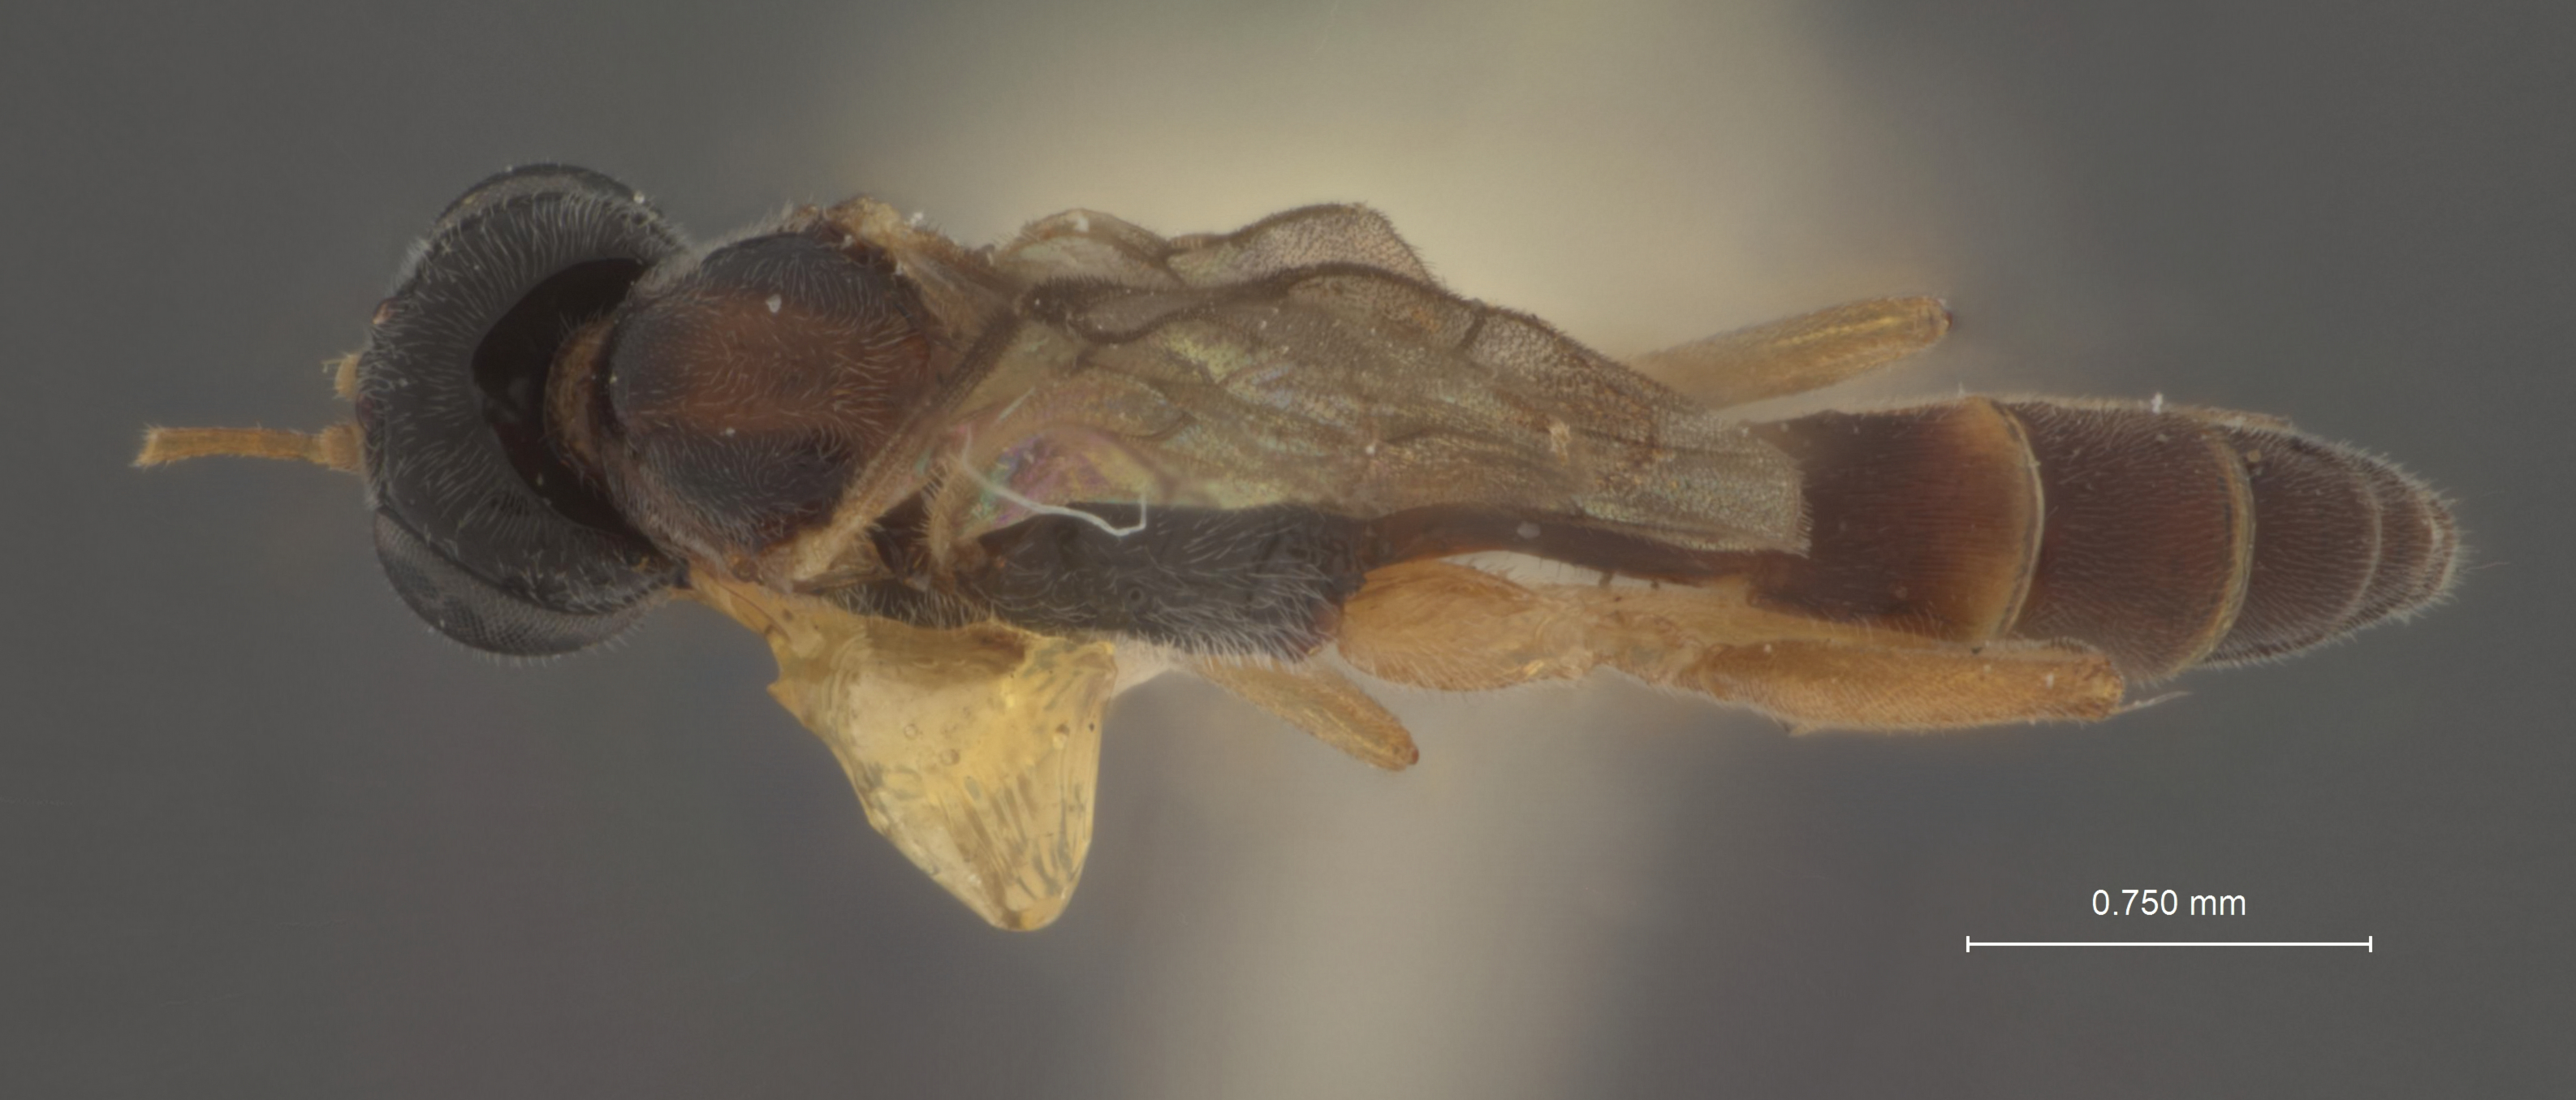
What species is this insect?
Thymaris americanus
